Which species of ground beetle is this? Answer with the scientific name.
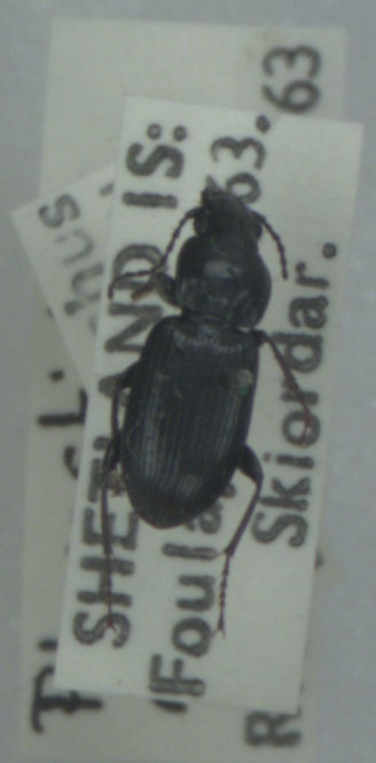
Pterostichus nigrita
